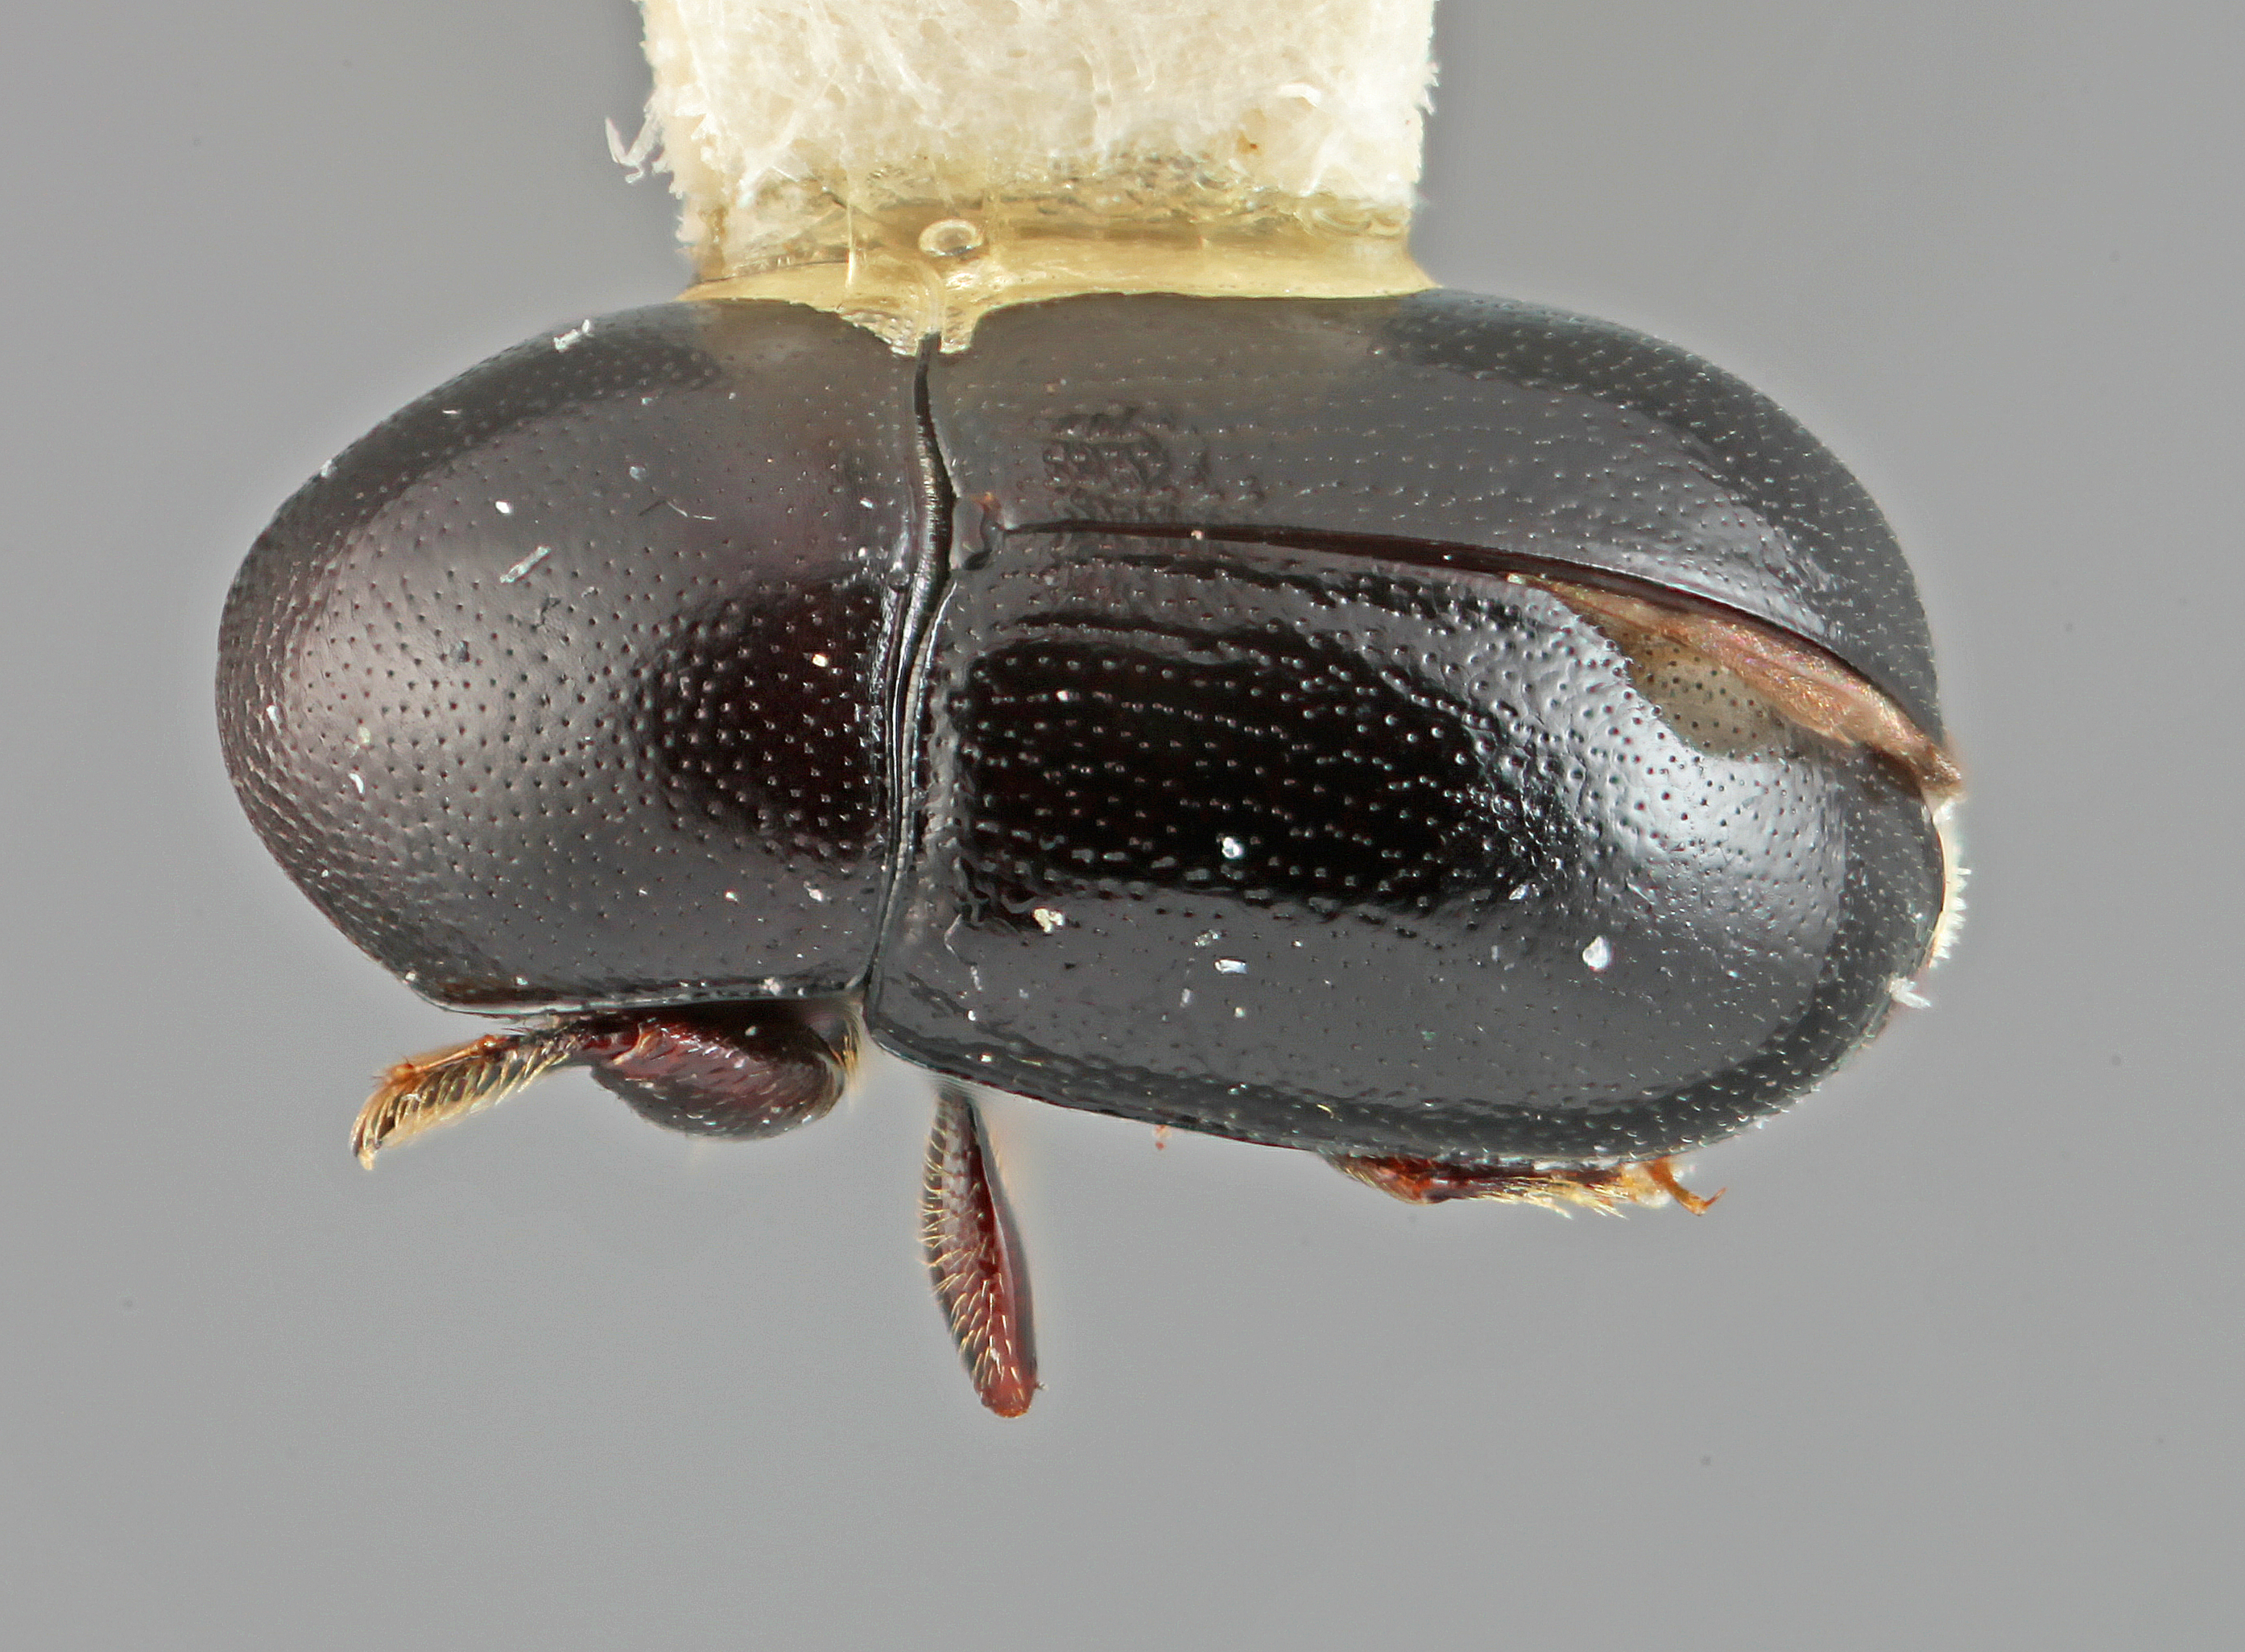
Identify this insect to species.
Prionosceles glaber
